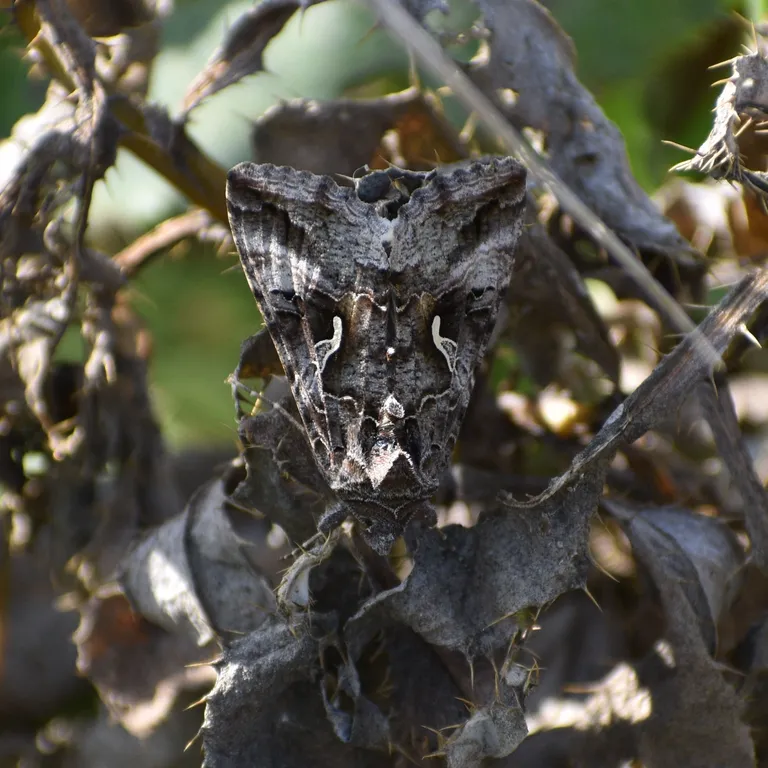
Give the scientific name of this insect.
Autographa gamma
